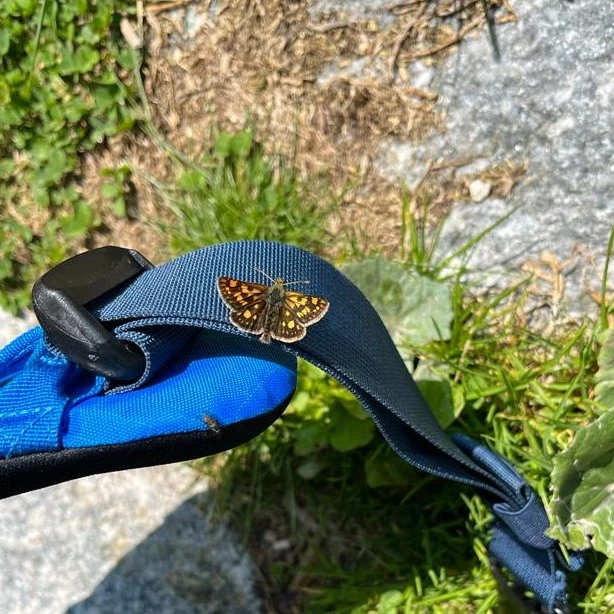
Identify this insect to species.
Carterocephalus palaemon
